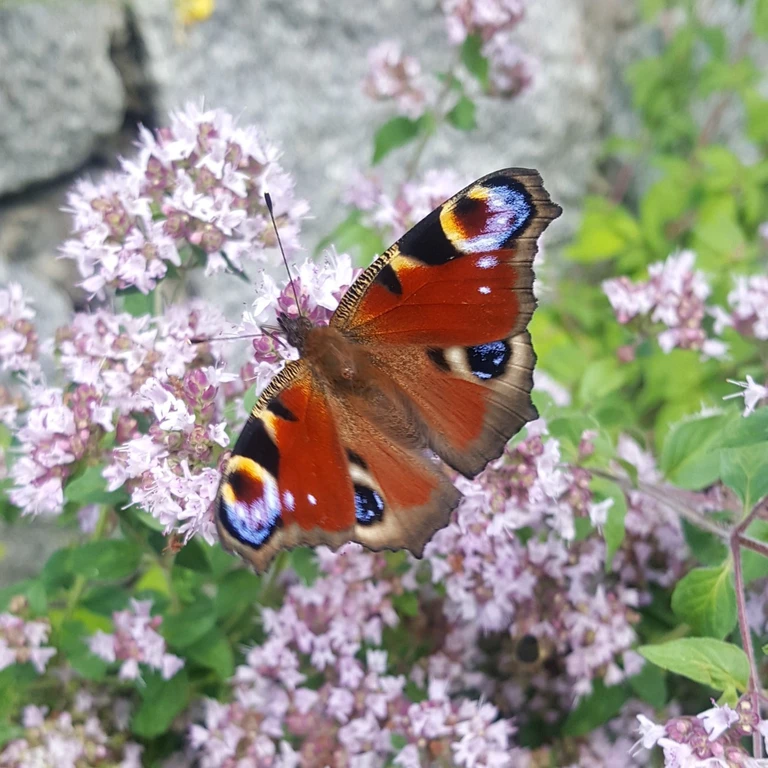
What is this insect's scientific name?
Aglais io
